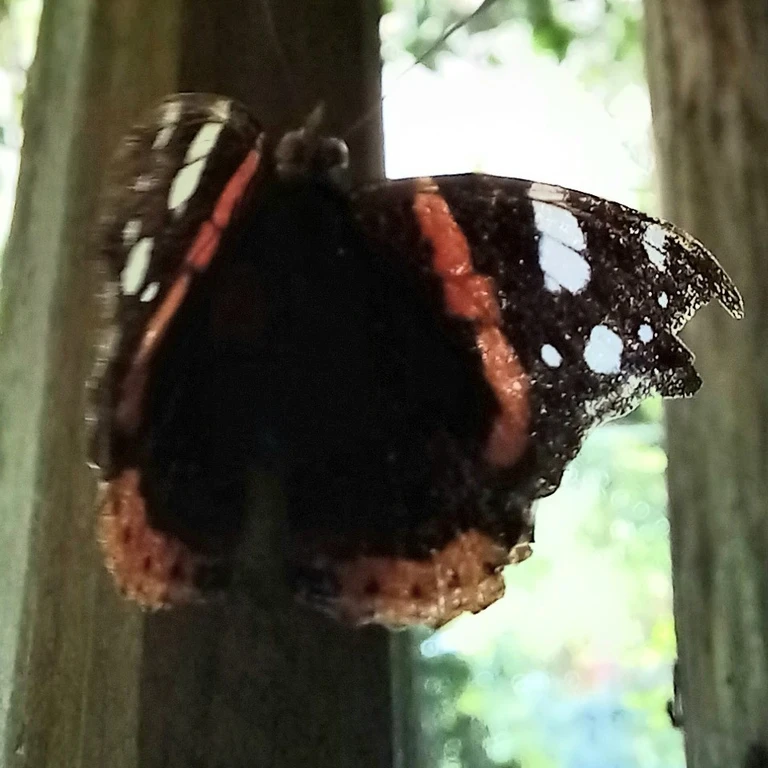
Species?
Vanessa atalanta
